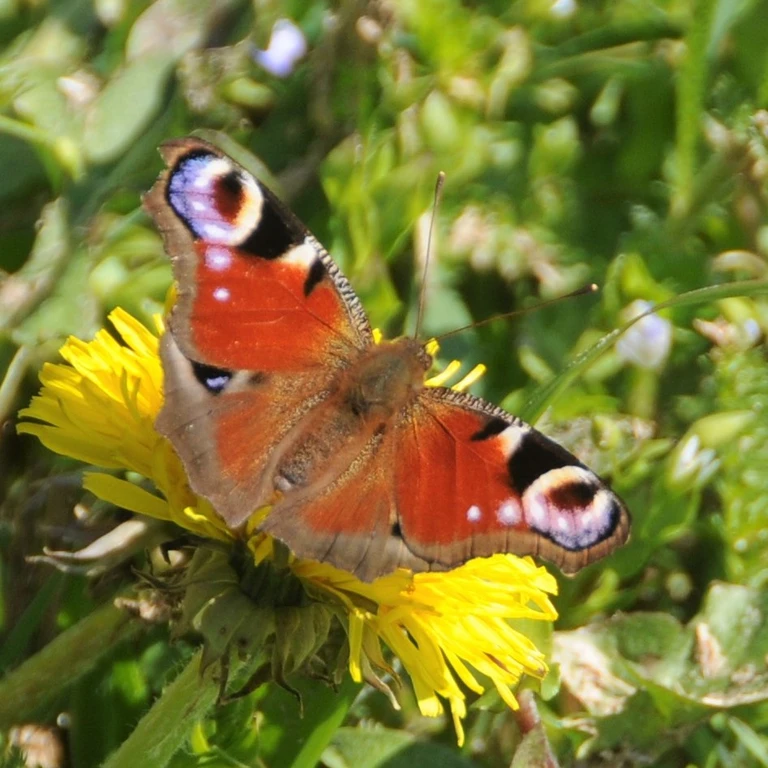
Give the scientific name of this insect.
Aglais io
